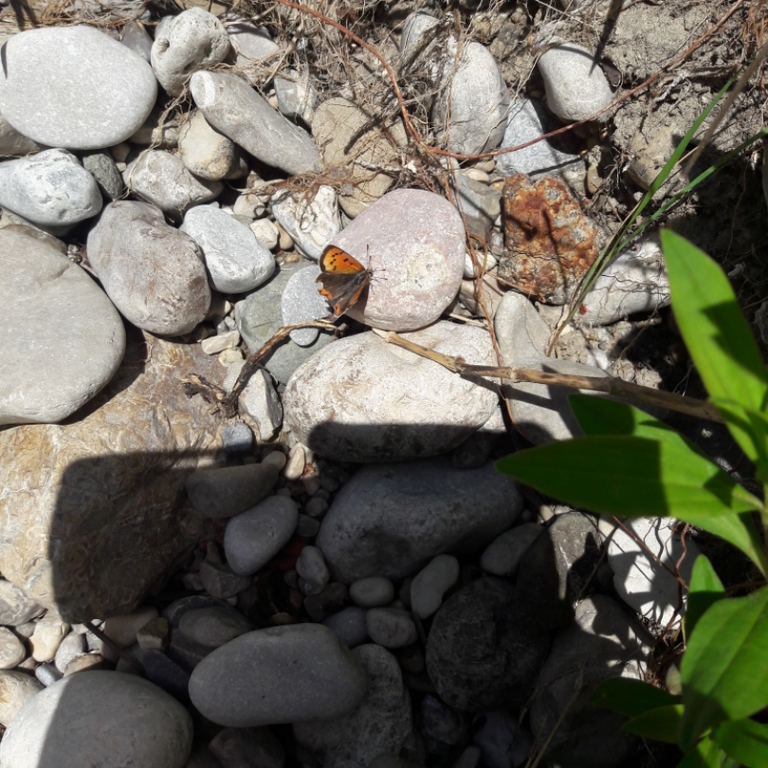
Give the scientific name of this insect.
Lycaena phlaeas
